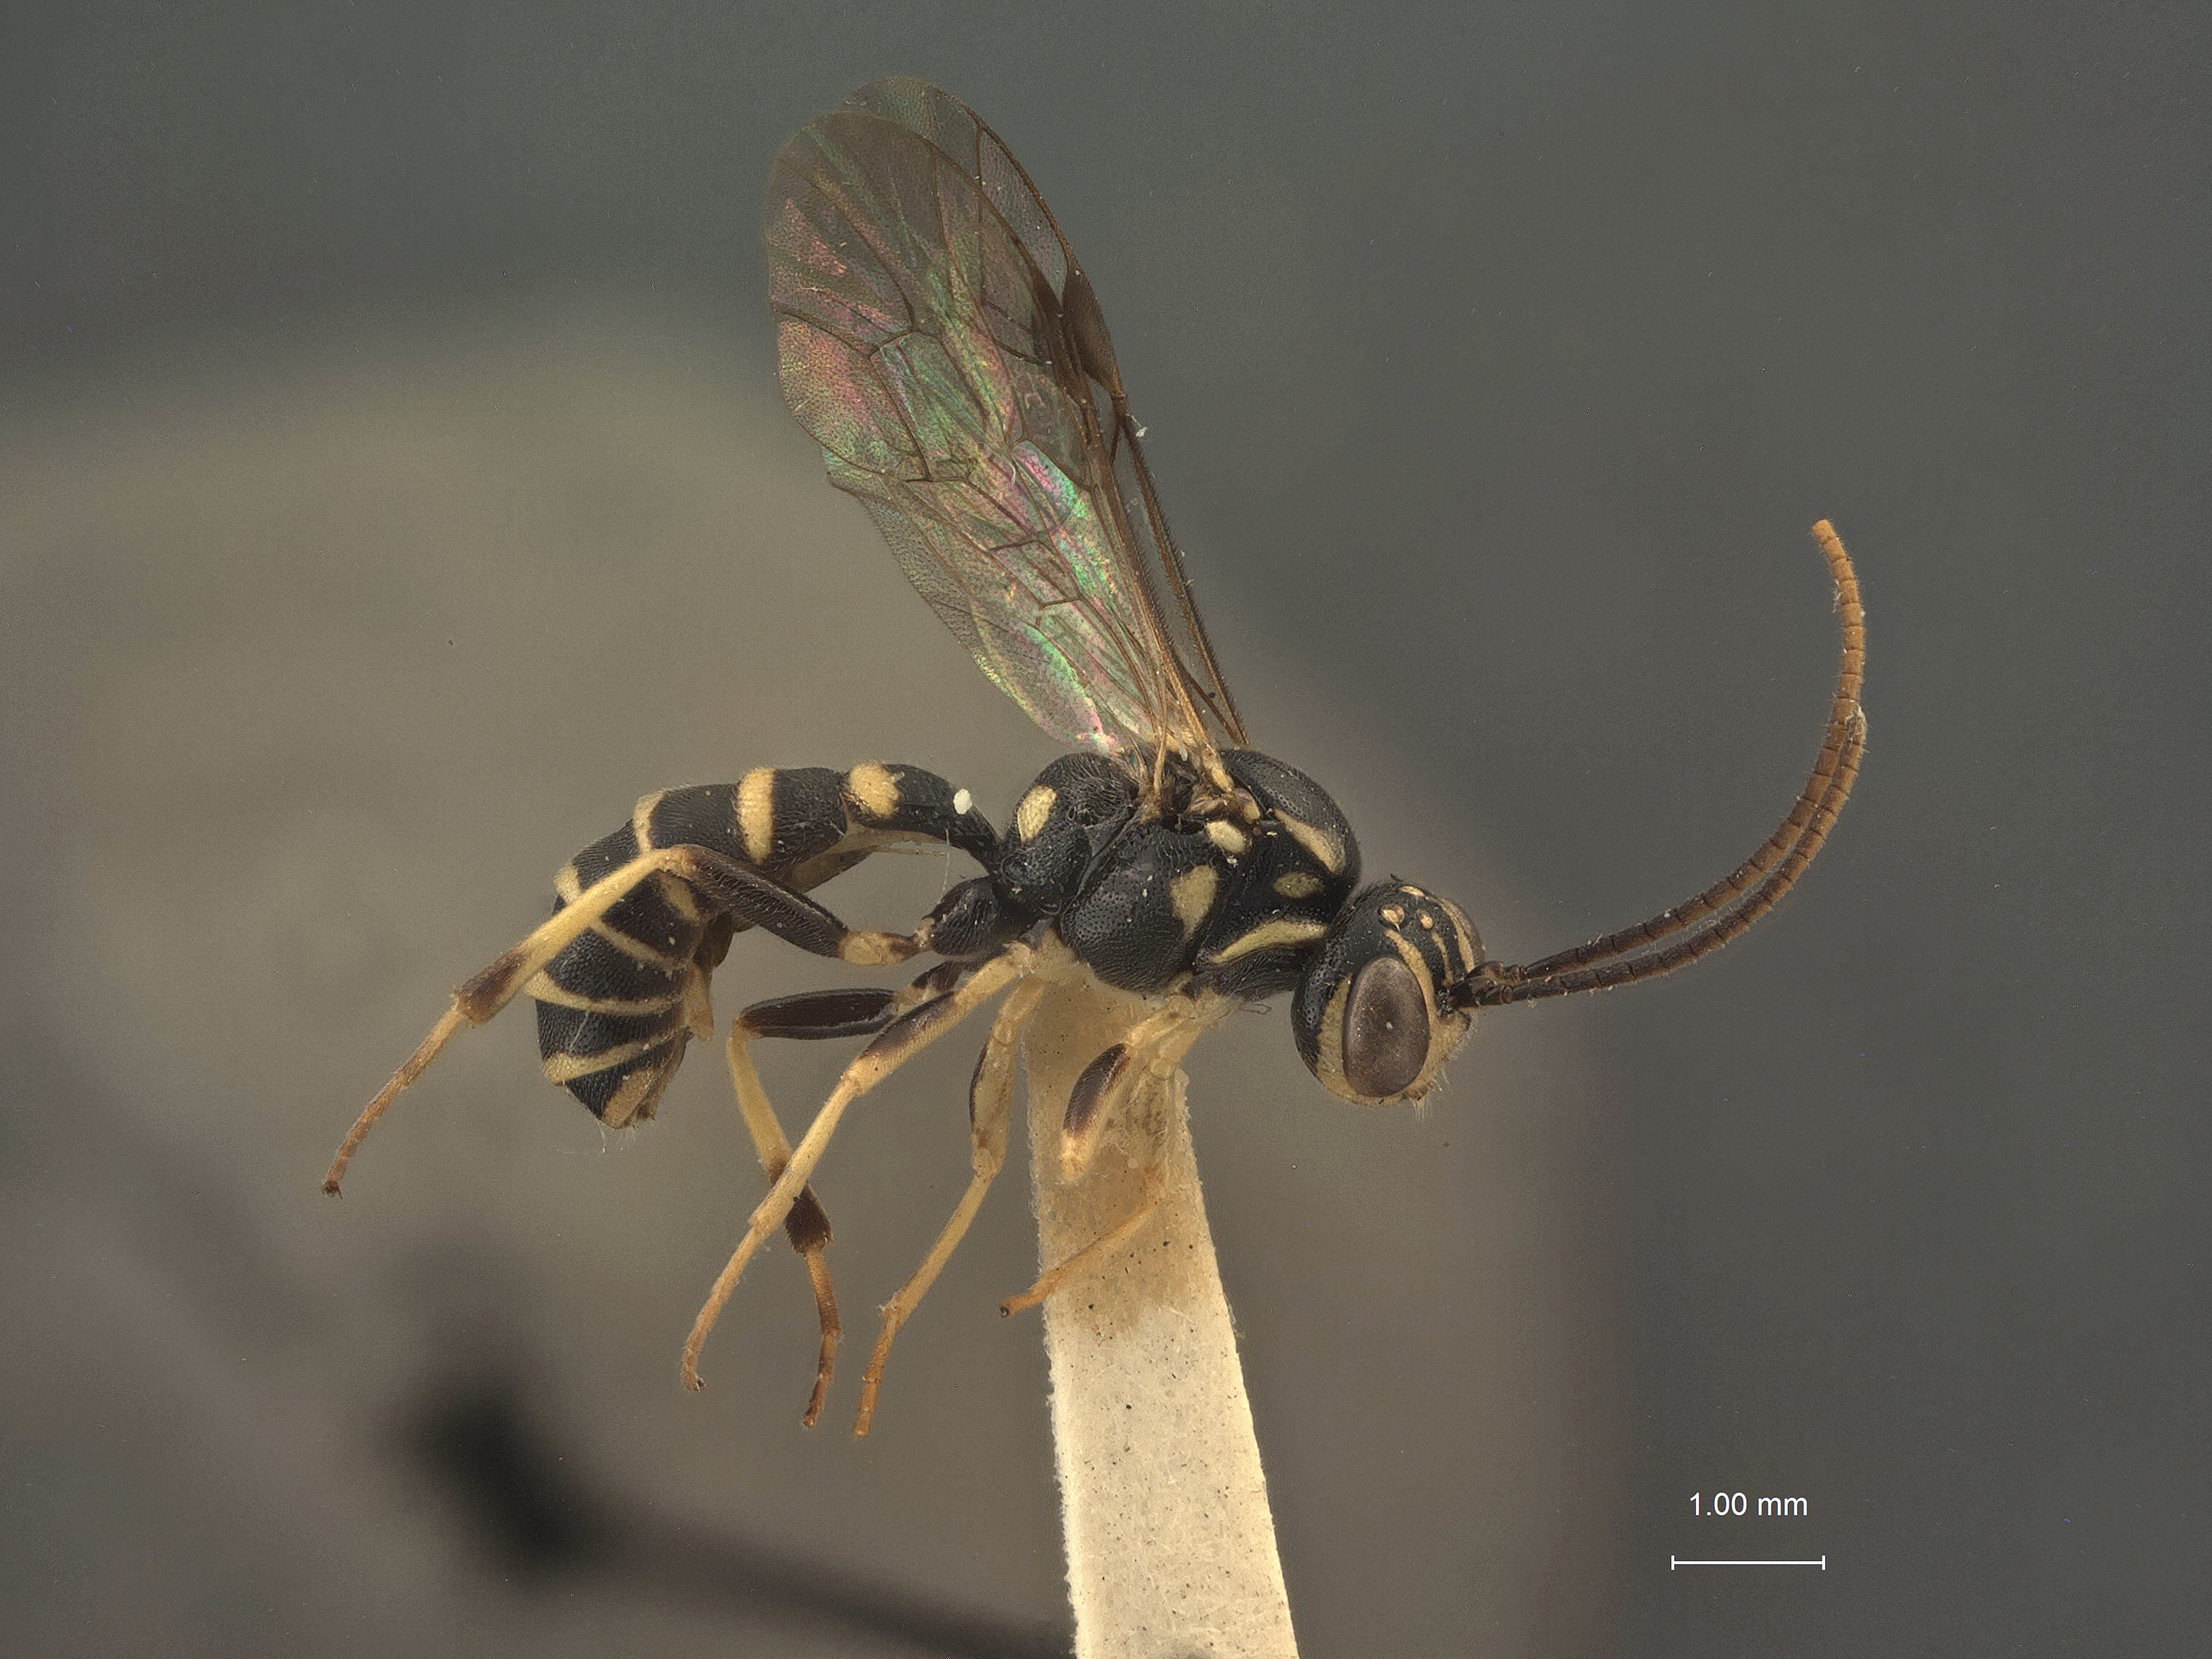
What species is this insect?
Extenterus tsugae
